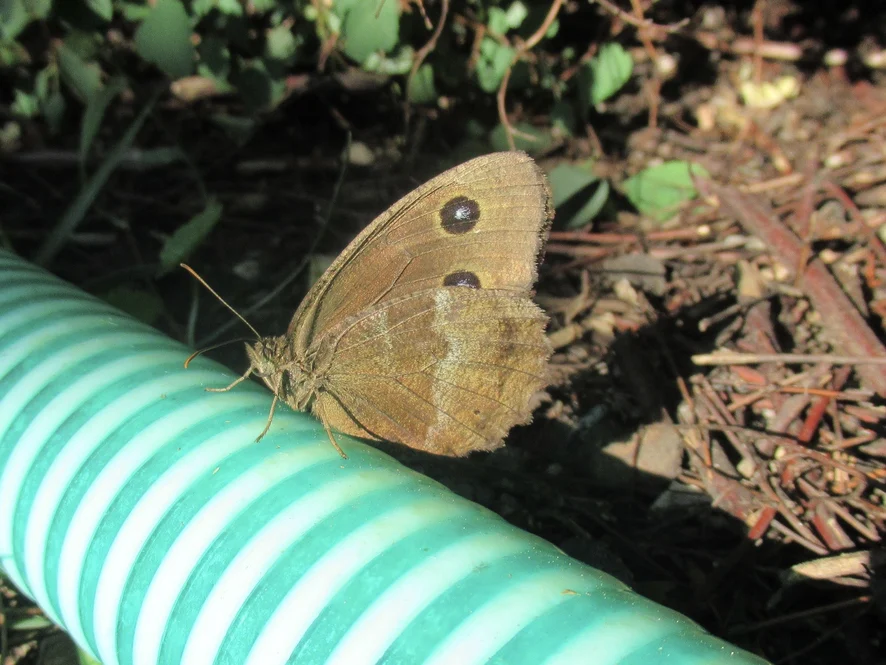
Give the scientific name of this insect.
Minois dryas
